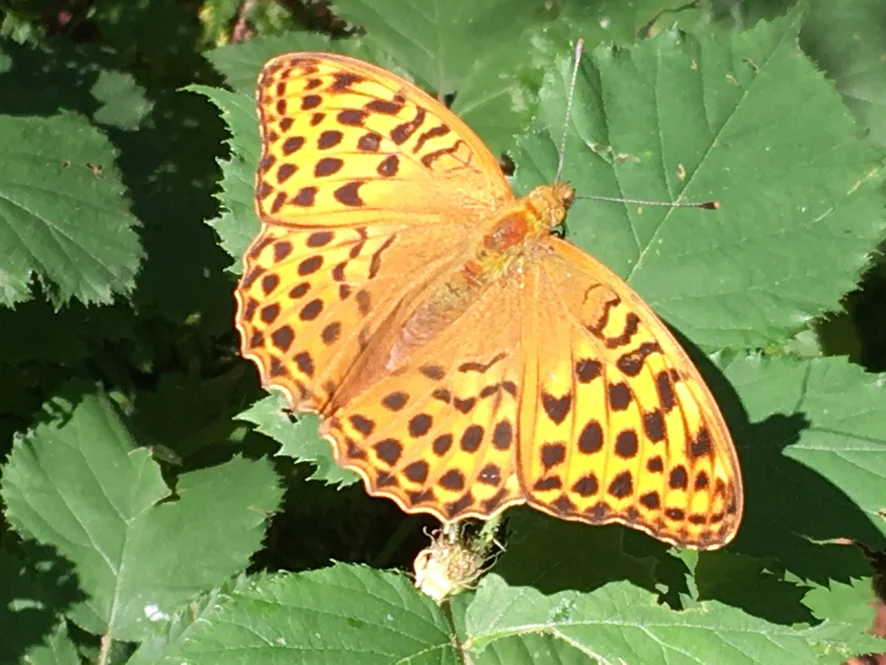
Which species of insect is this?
Argynnis paphia
